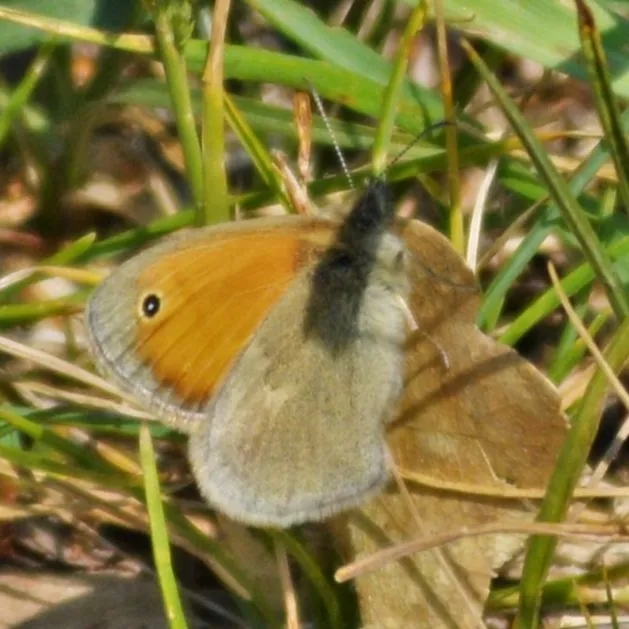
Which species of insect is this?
Coenonympha pamphilus
